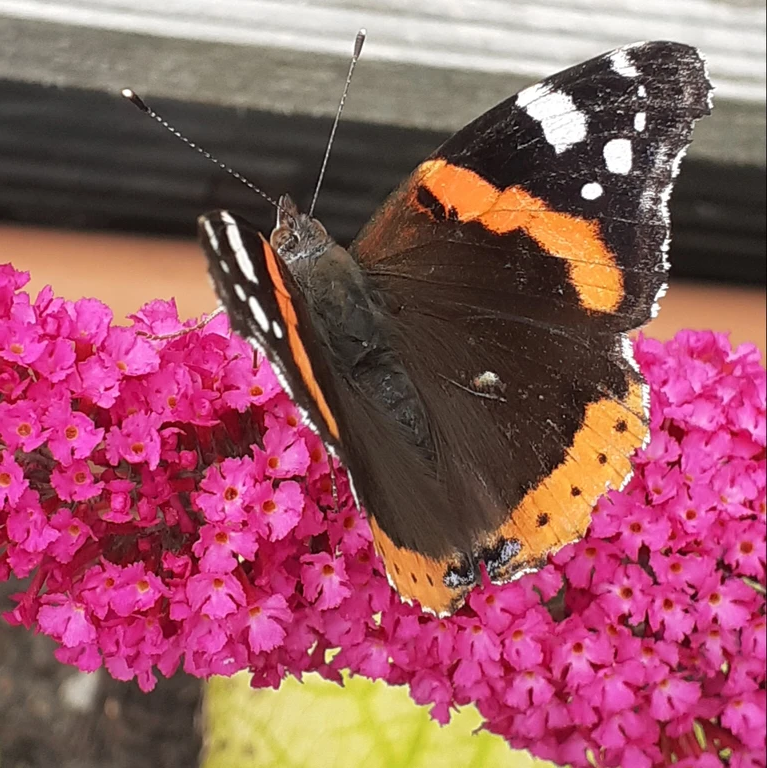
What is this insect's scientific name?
Vanessa atalanta
